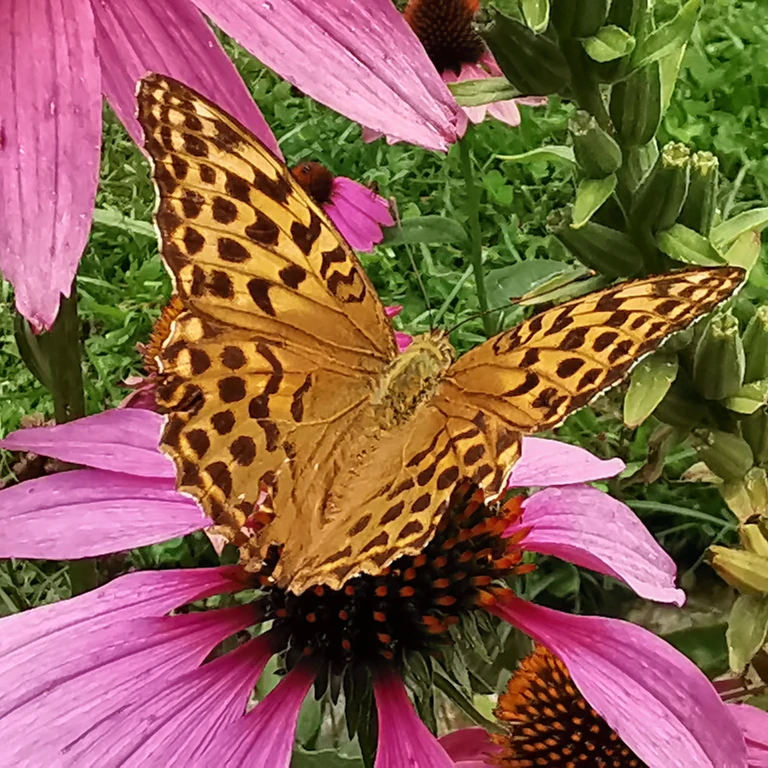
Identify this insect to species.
Argynnis paphia
